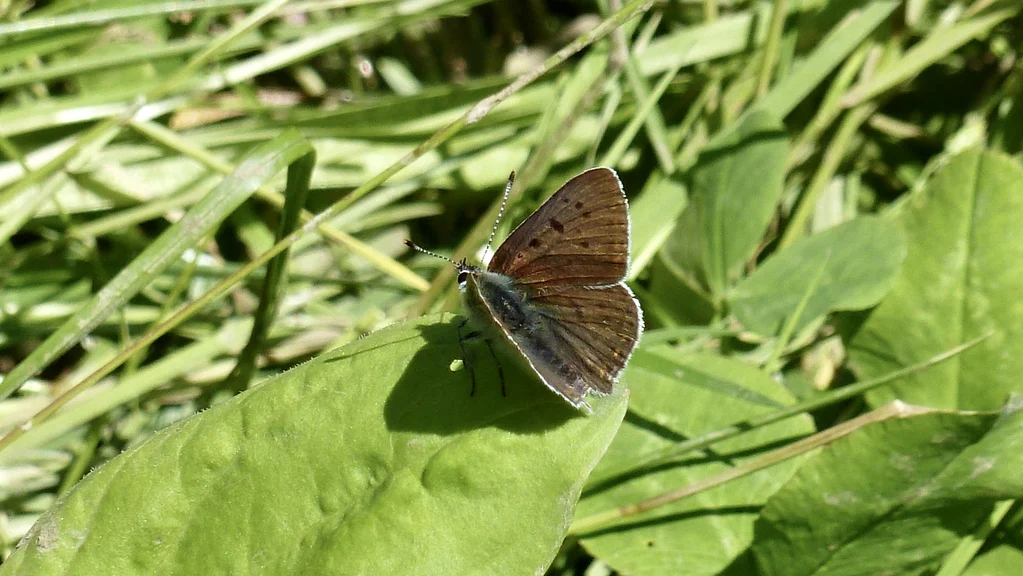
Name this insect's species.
Lycaena tityrus (also Loweia tityrus)
